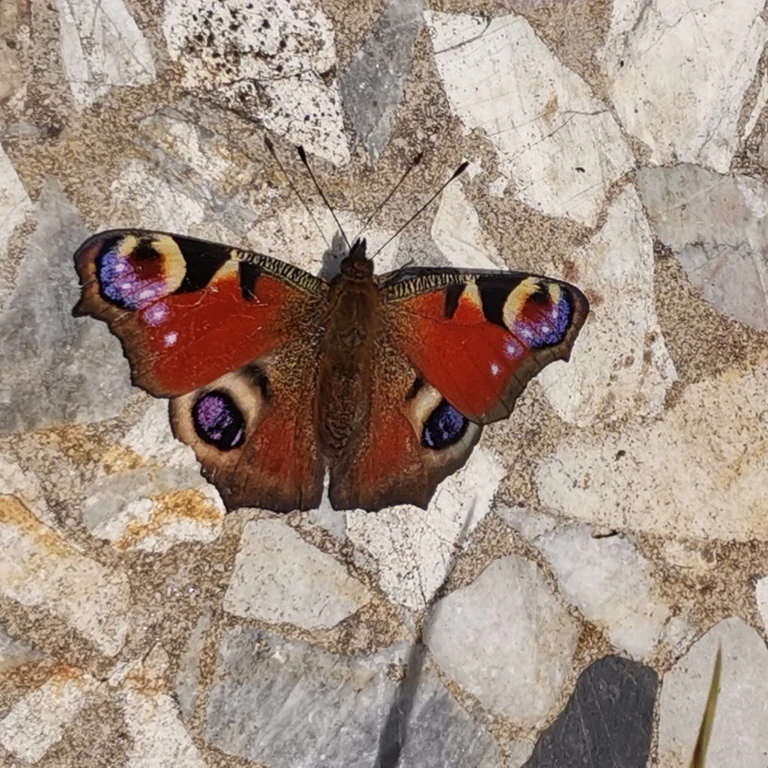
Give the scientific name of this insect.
Aglais io
